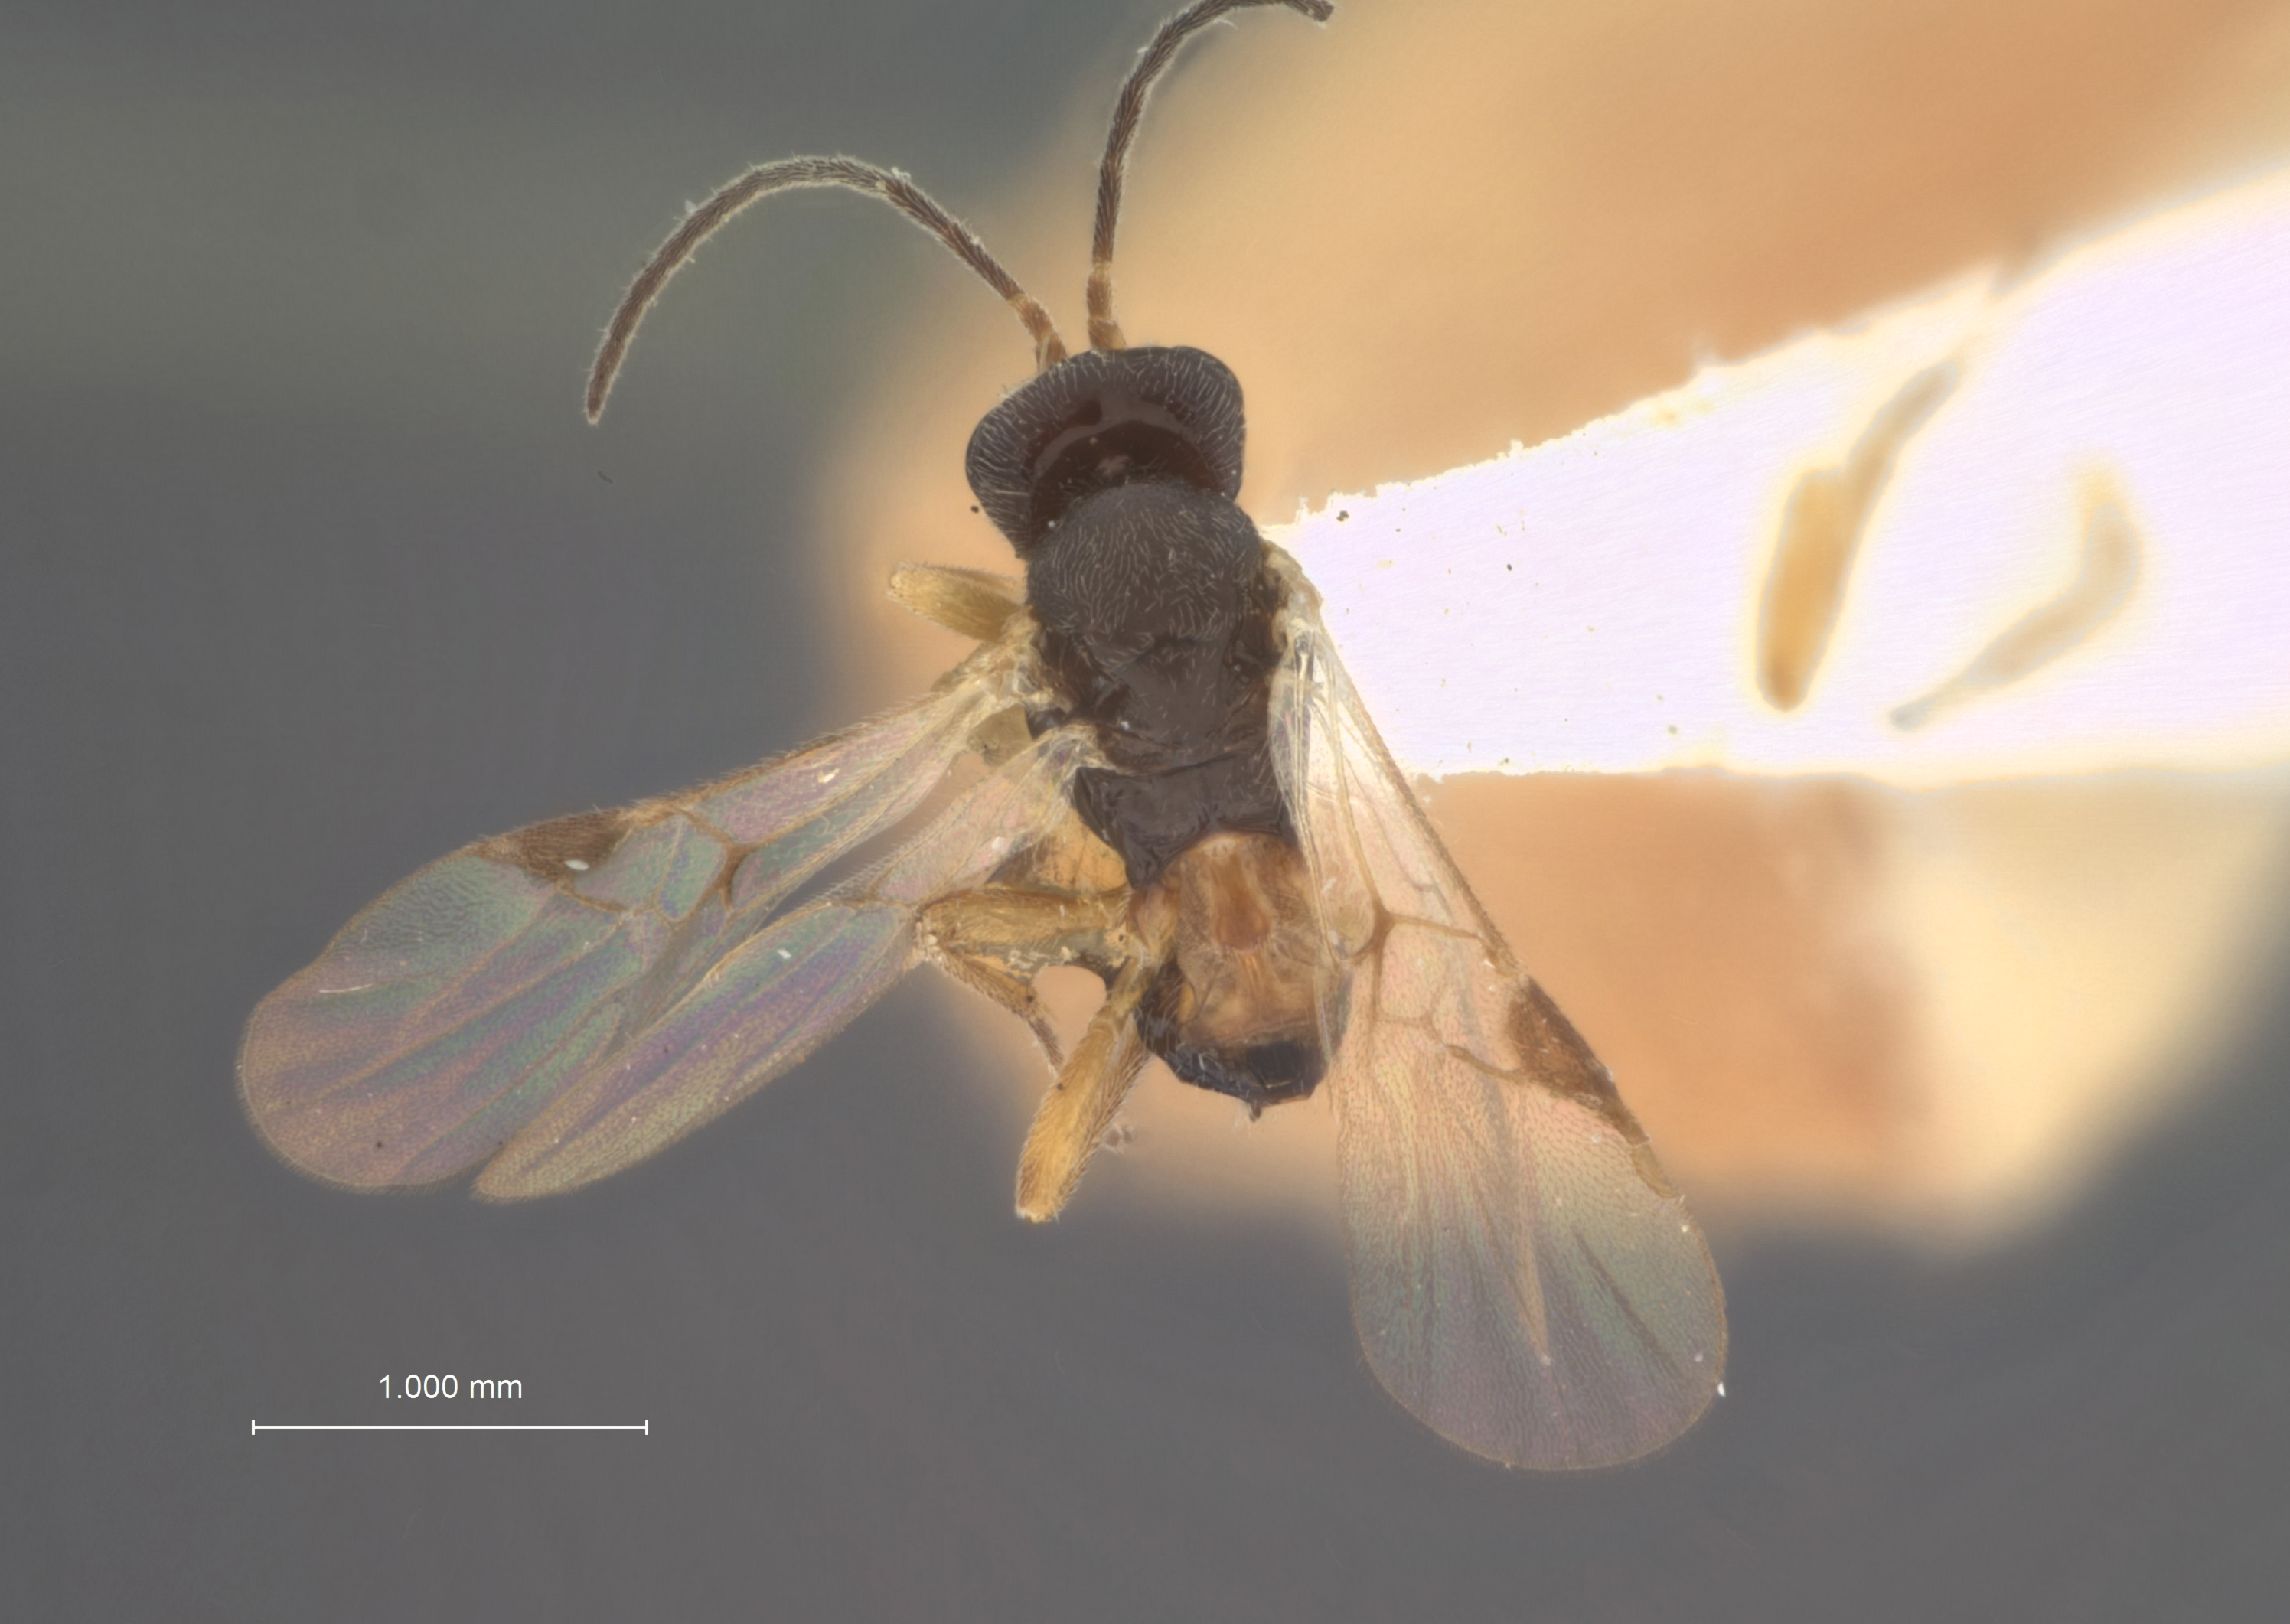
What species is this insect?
Centistidea ectoedemiae
